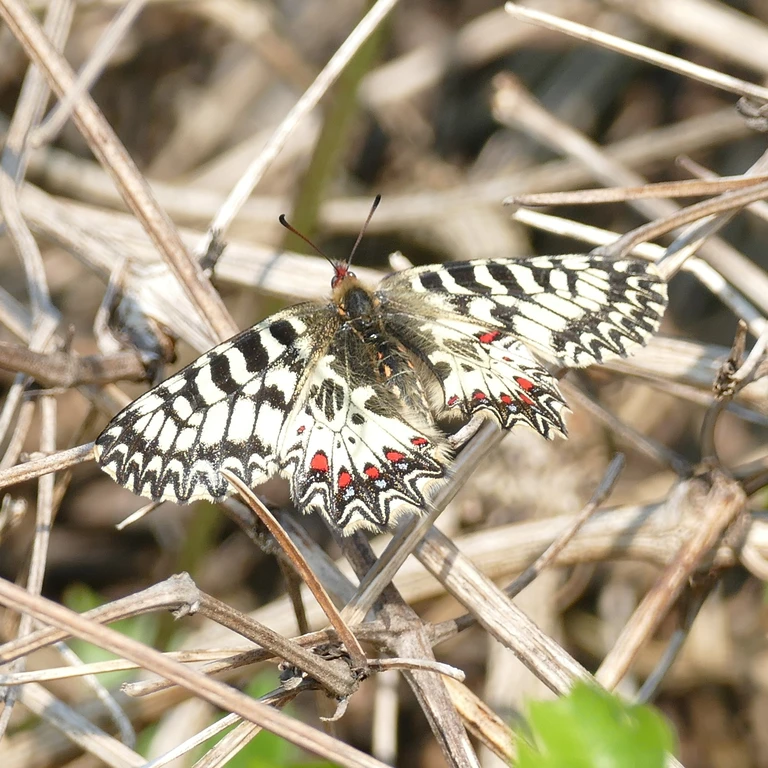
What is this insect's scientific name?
Zerynthia polyxena
